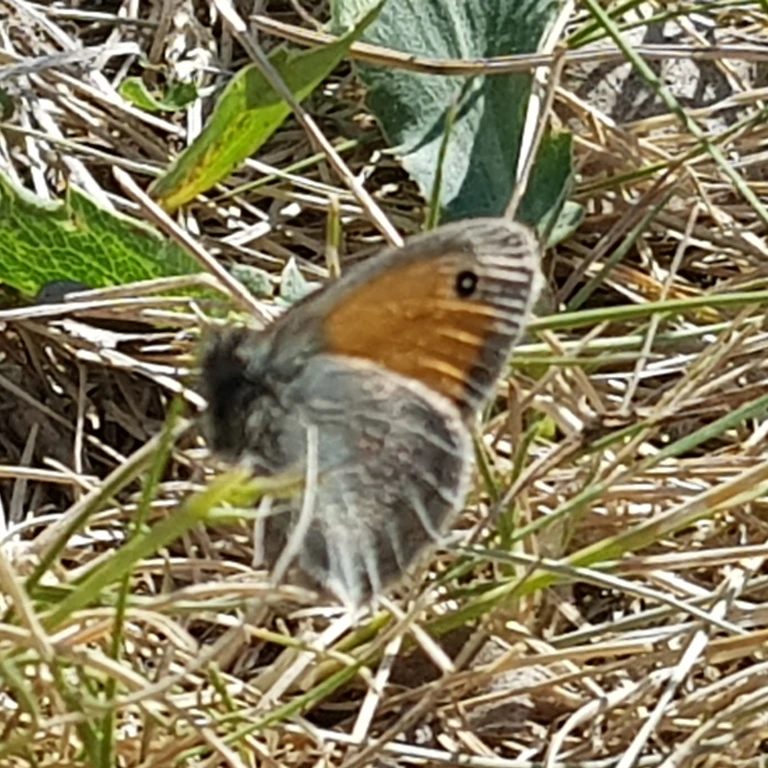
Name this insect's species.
Coenonympha pamphilus
